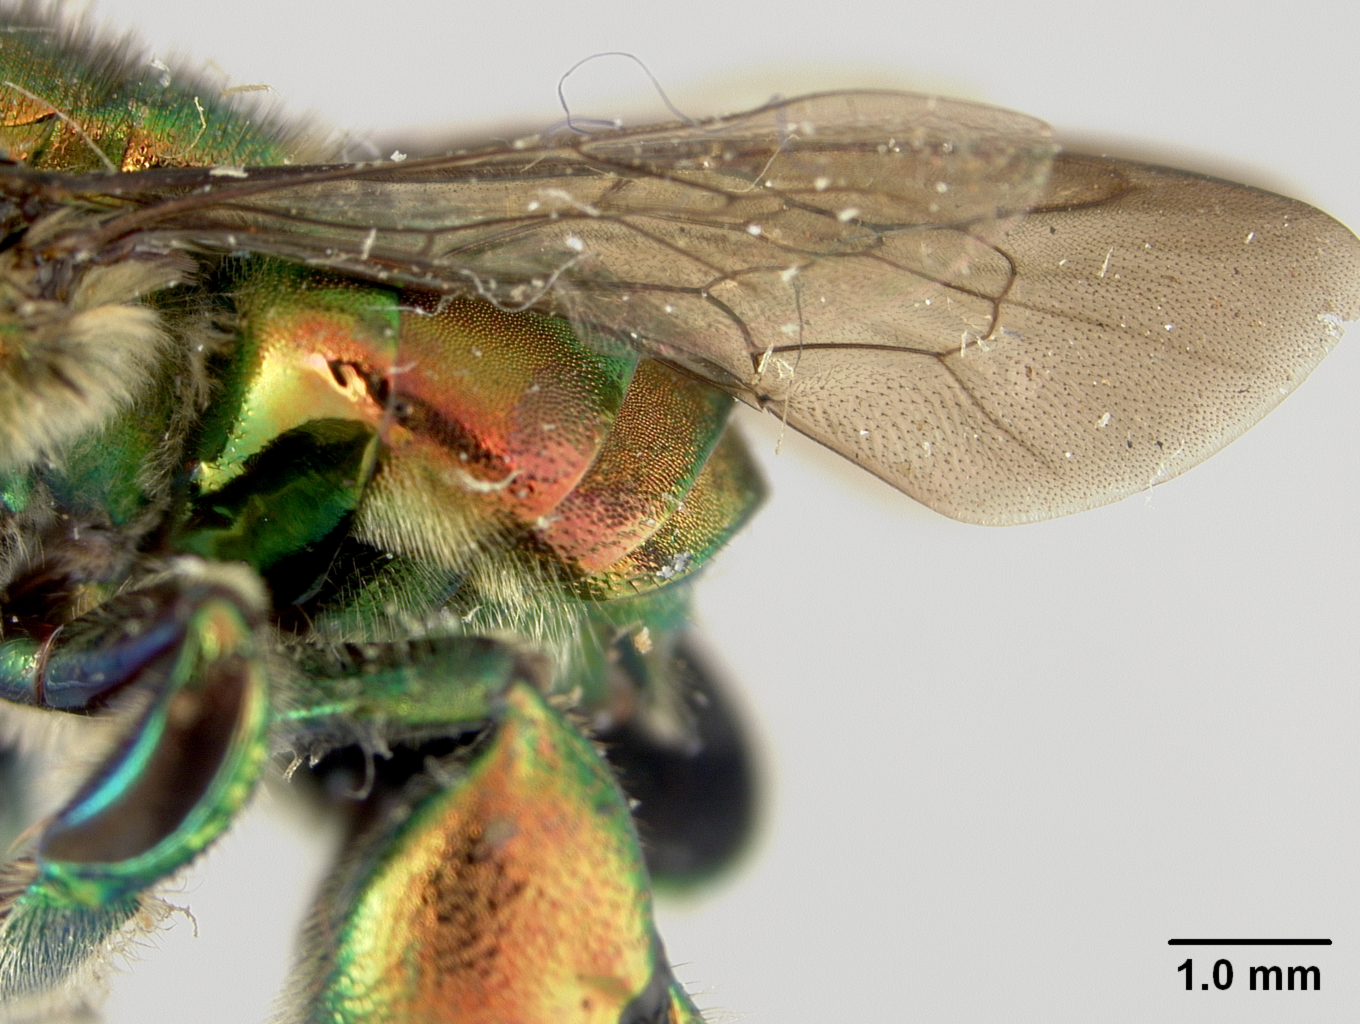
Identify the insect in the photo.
Euglossa erythrochlora
